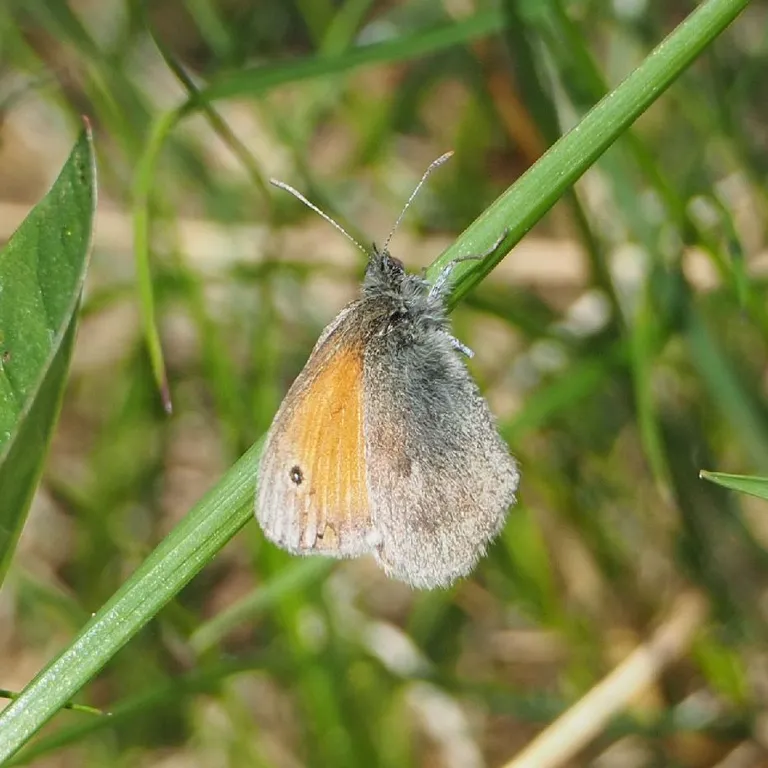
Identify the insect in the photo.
Coenonympha pamphilus
